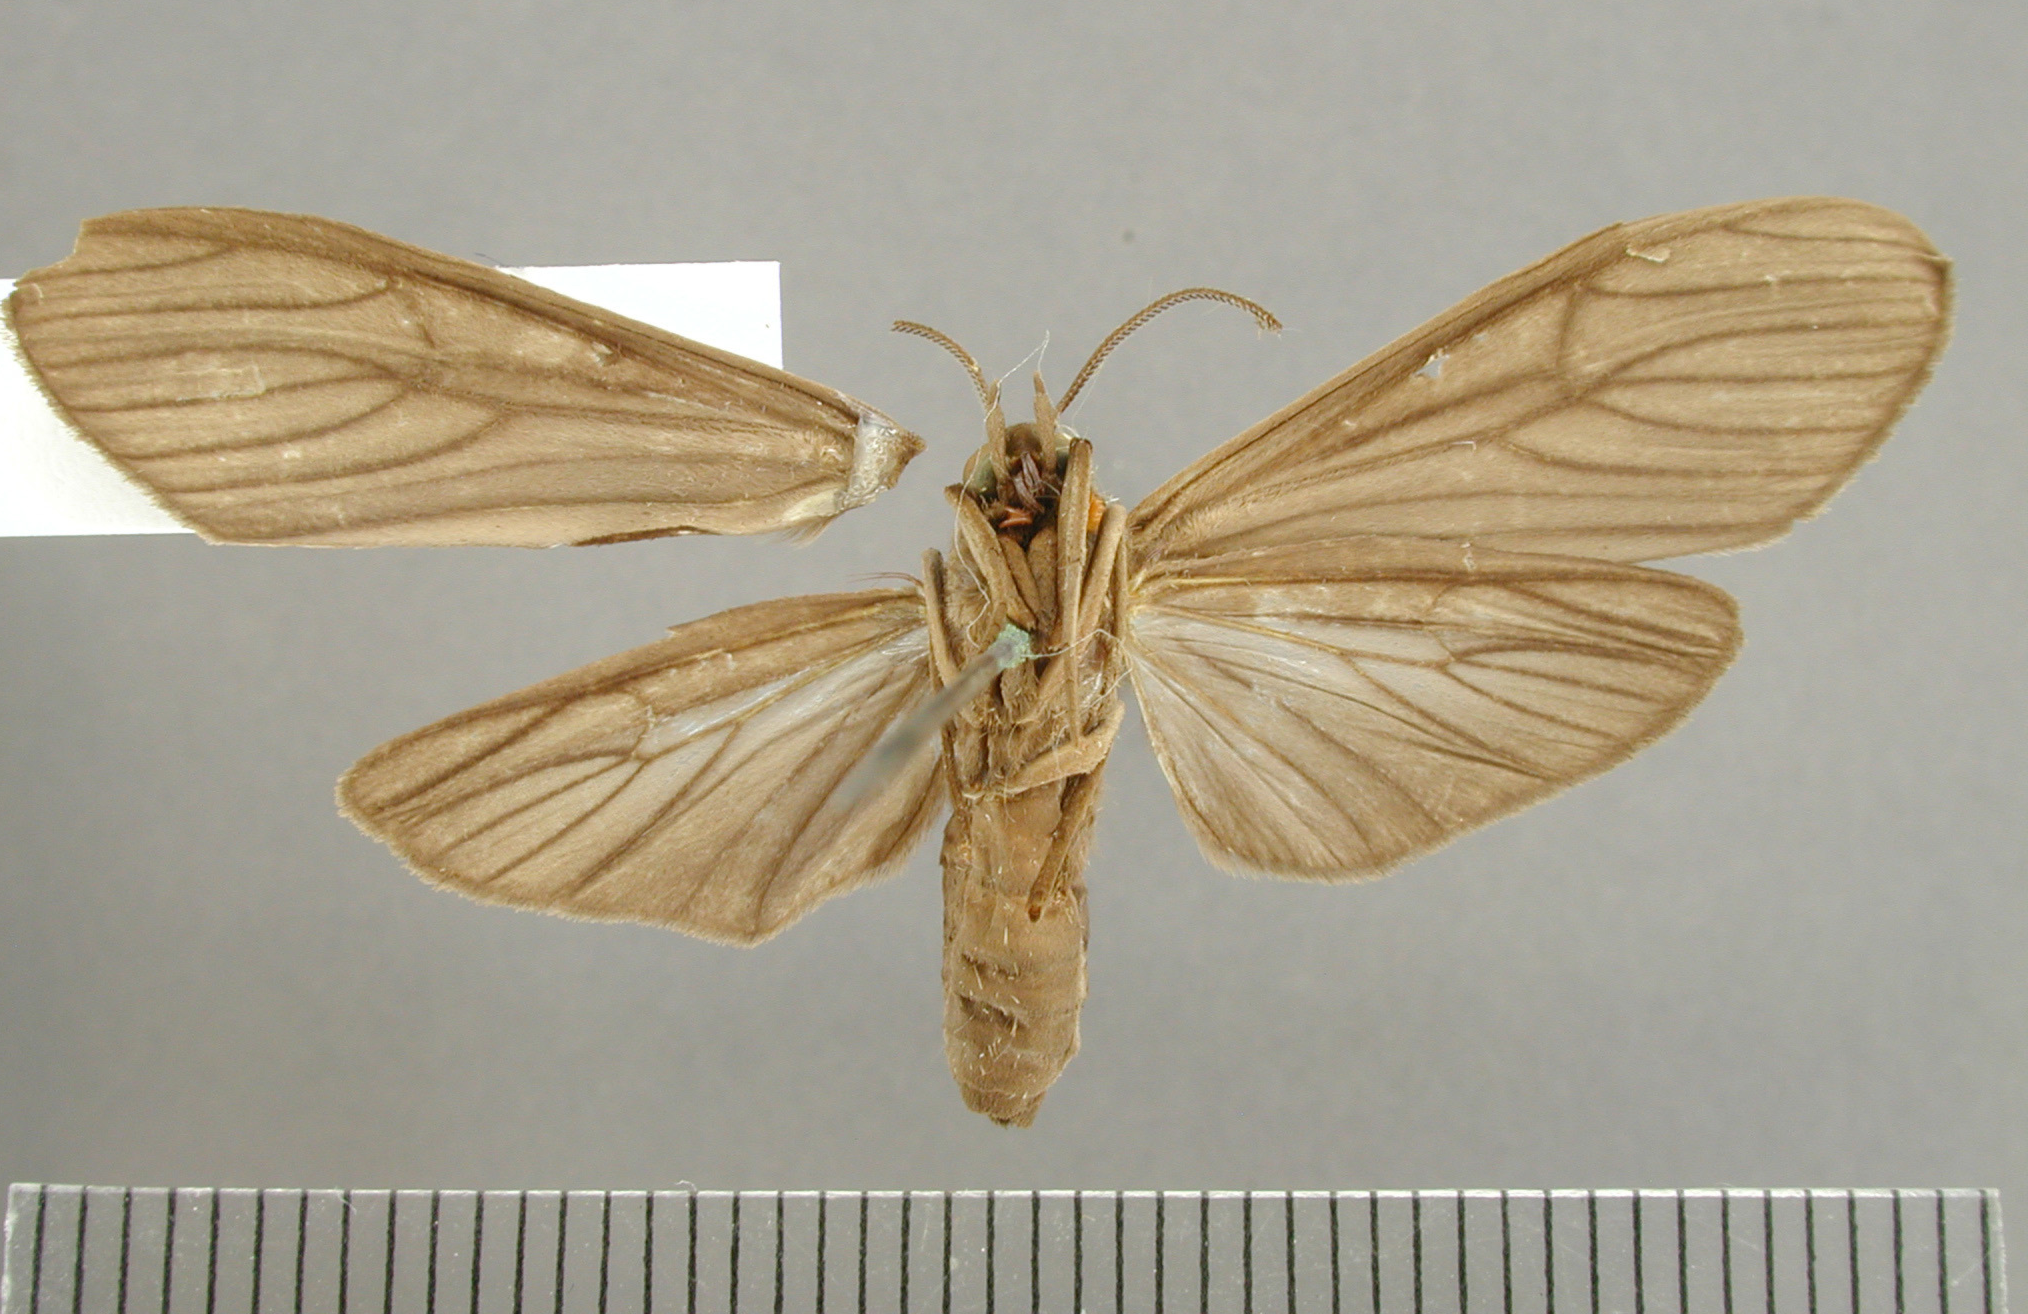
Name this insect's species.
Hyaleucerea morosa
